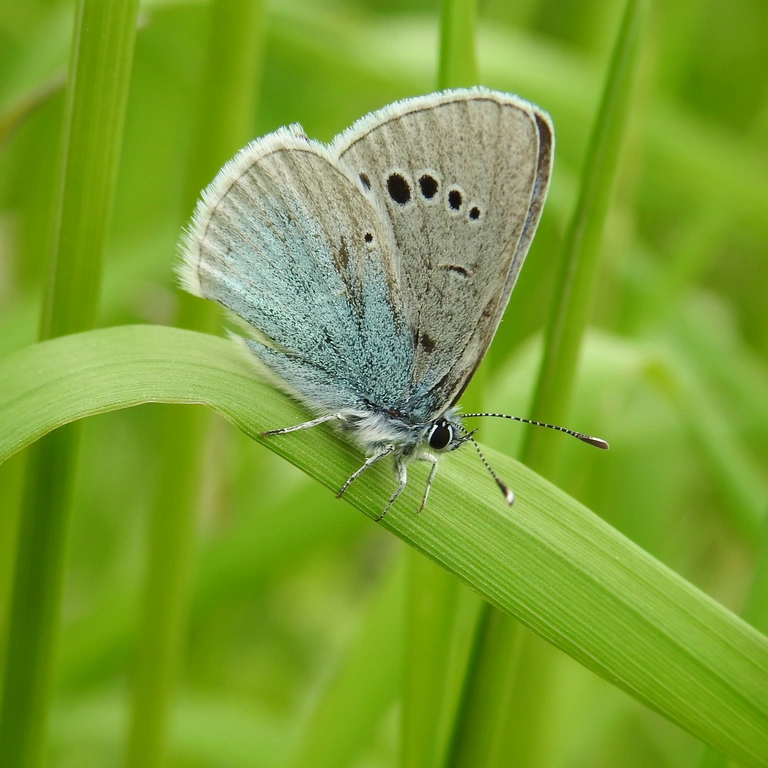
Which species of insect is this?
Glaucopsyche alexis
